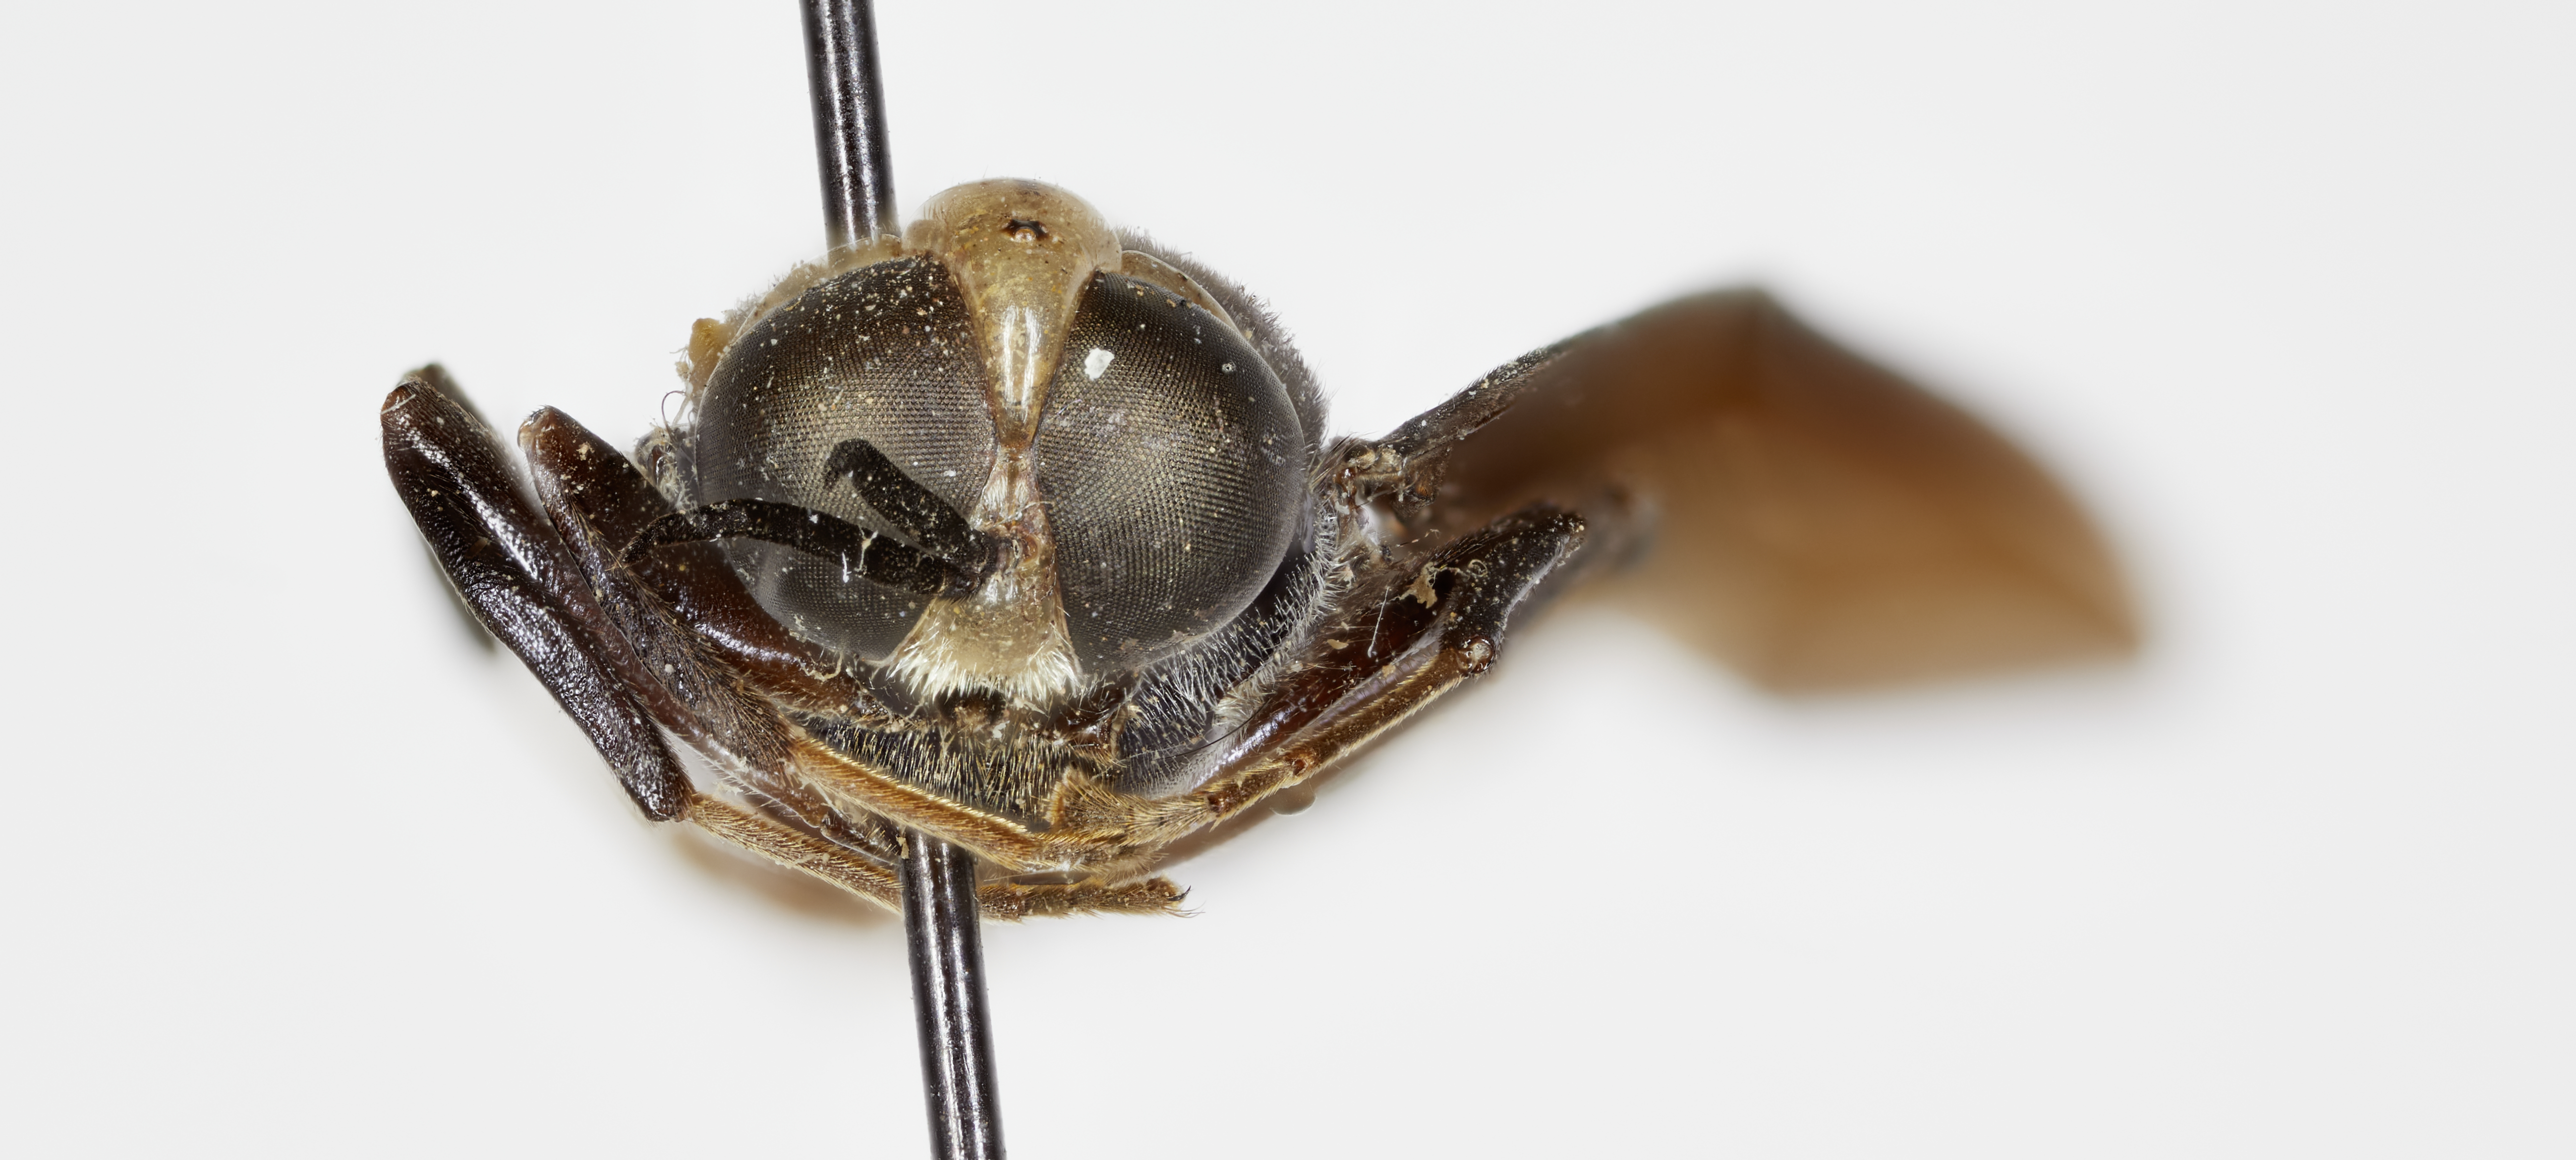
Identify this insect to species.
Cyphomyia altifrons
